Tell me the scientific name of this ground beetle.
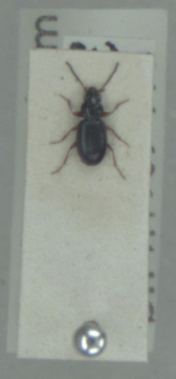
Bembidion gilvipes
